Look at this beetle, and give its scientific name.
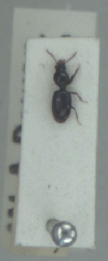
Dyschirius aeneus
